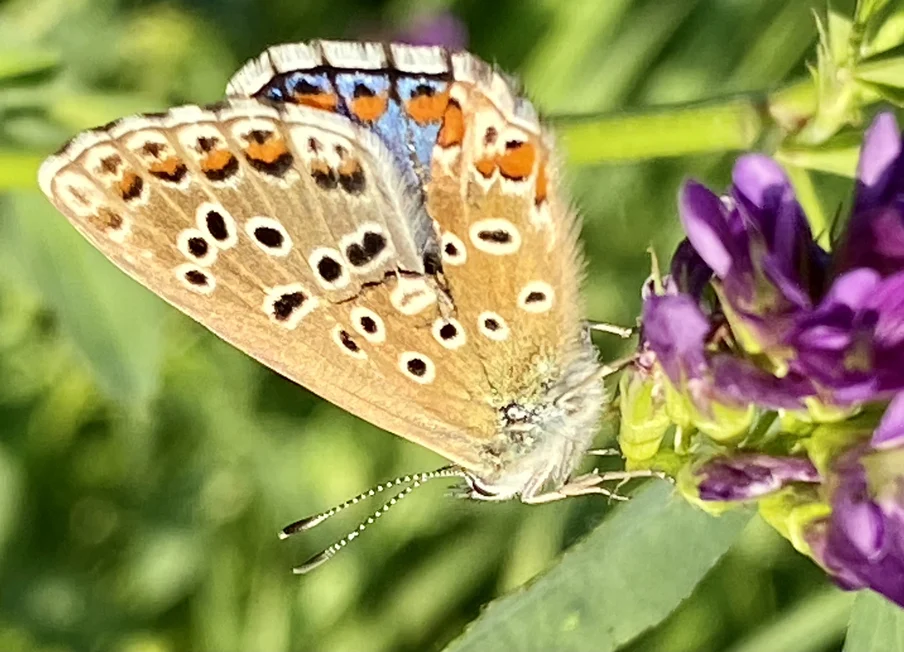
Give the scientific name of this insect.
Lysandra bellargus
